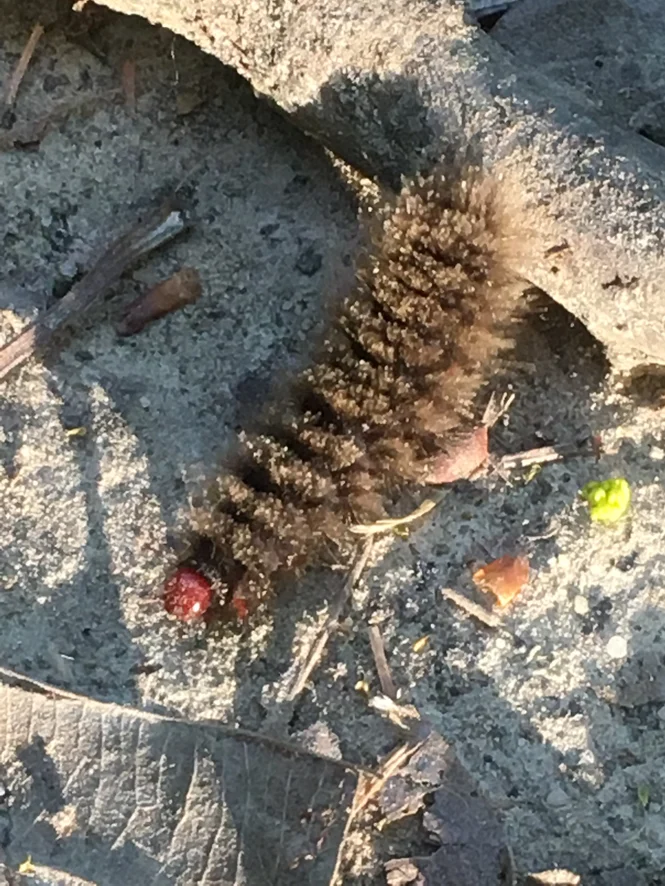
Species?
Amata phegea
